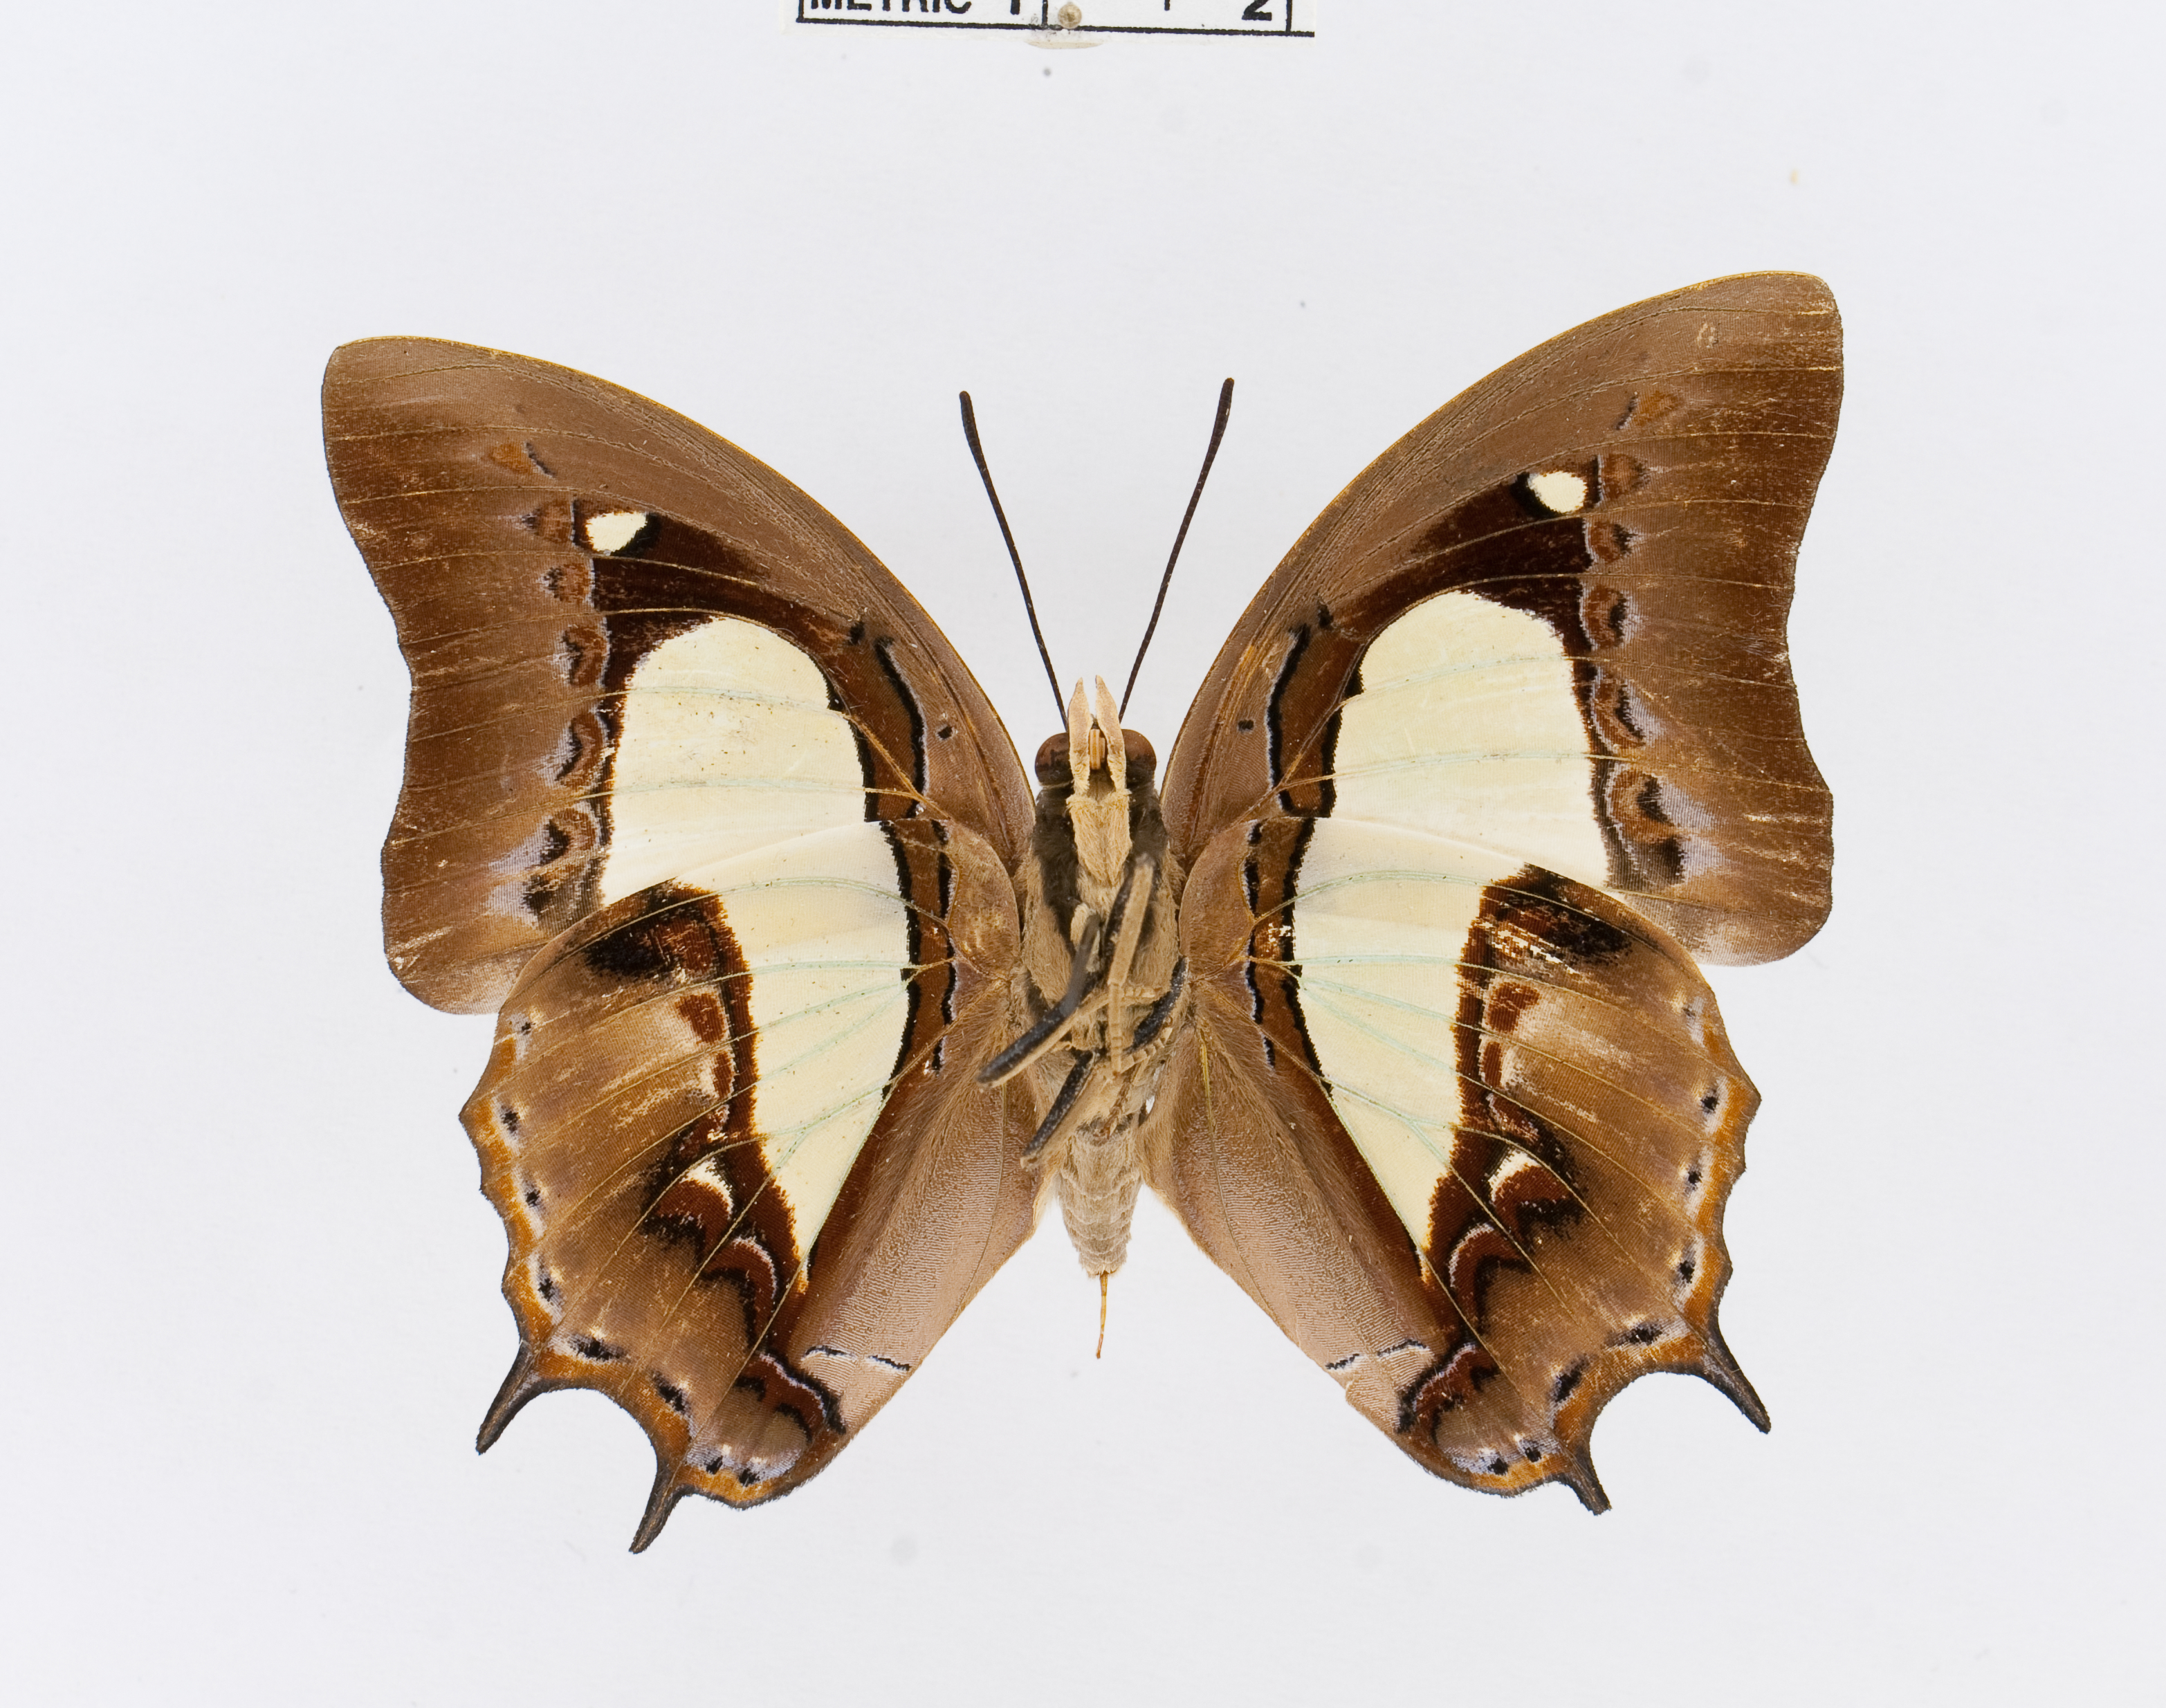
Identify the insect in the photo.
Polyura moori
